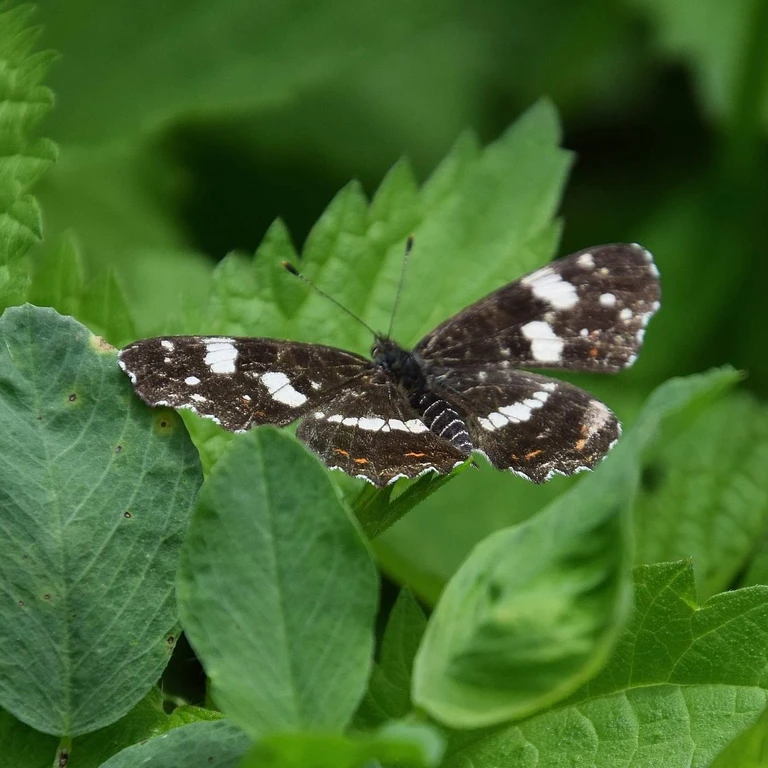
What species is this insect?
Araschnia levana
